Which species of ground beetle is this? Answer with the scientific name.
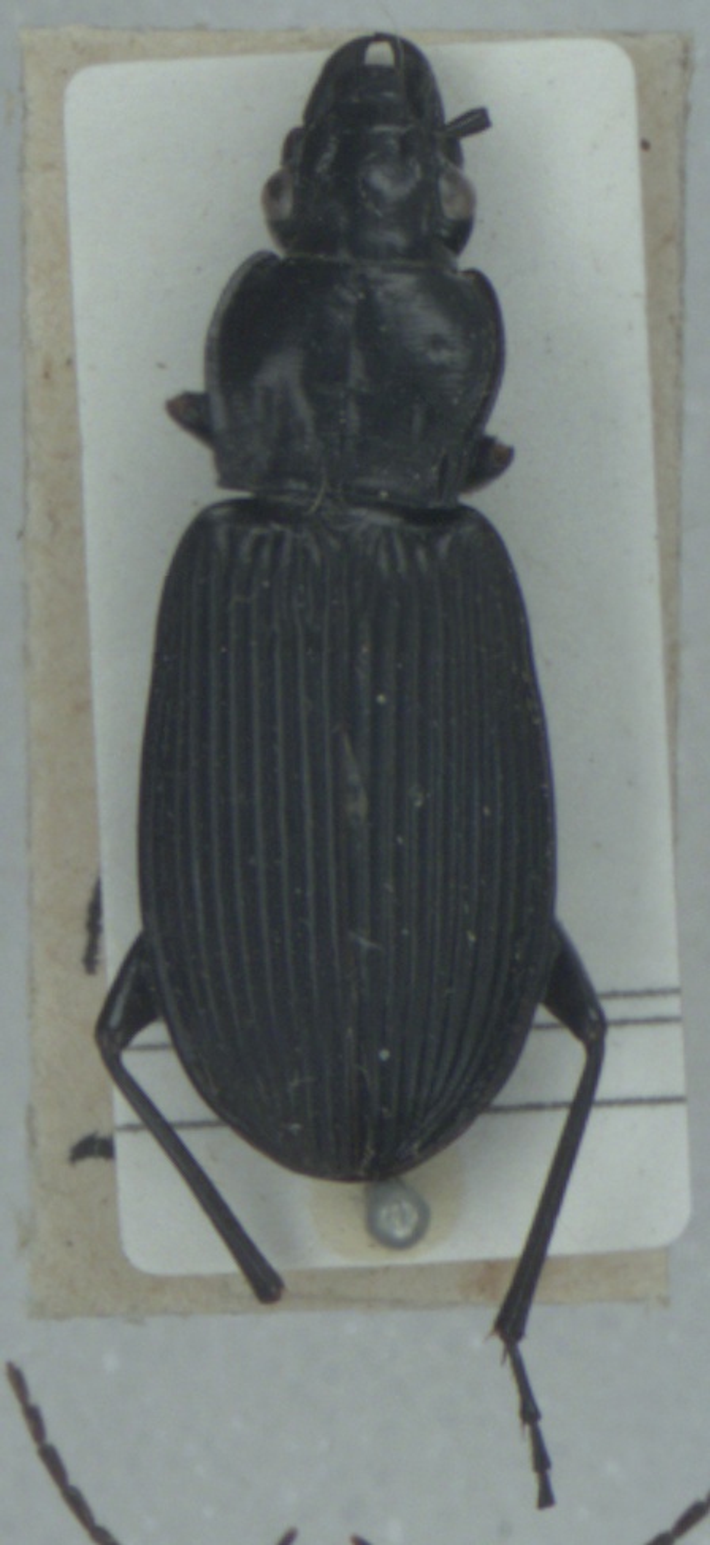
Pterostichus niger
